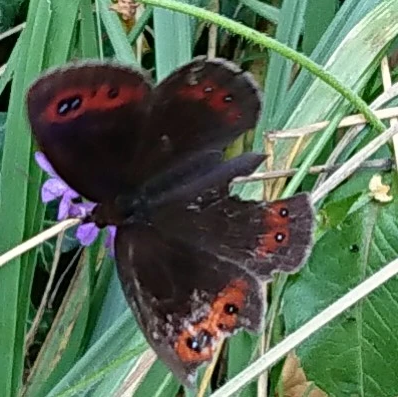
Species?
Erebia aethiops
